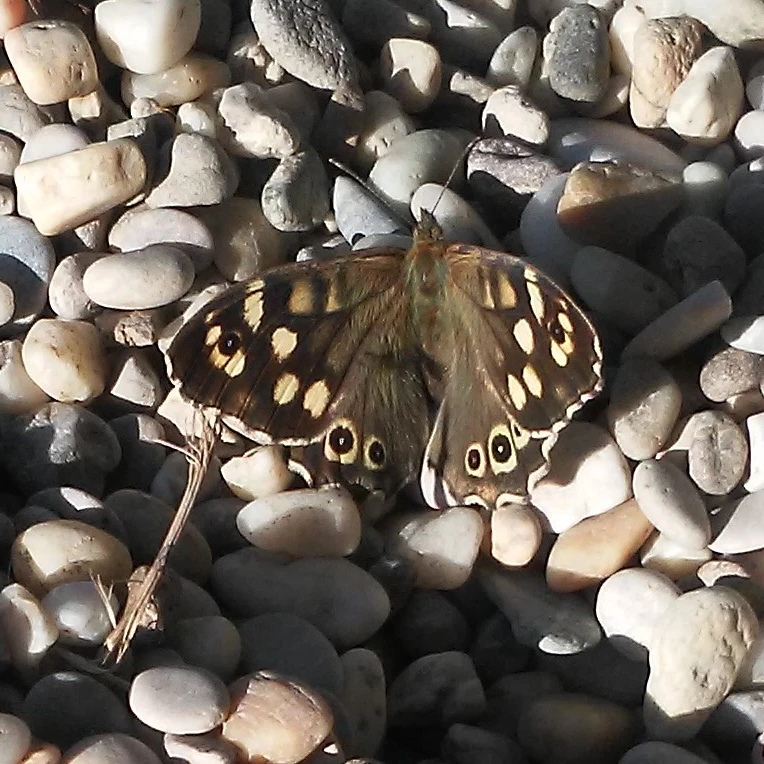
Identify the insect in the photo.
Pararge aegeria
